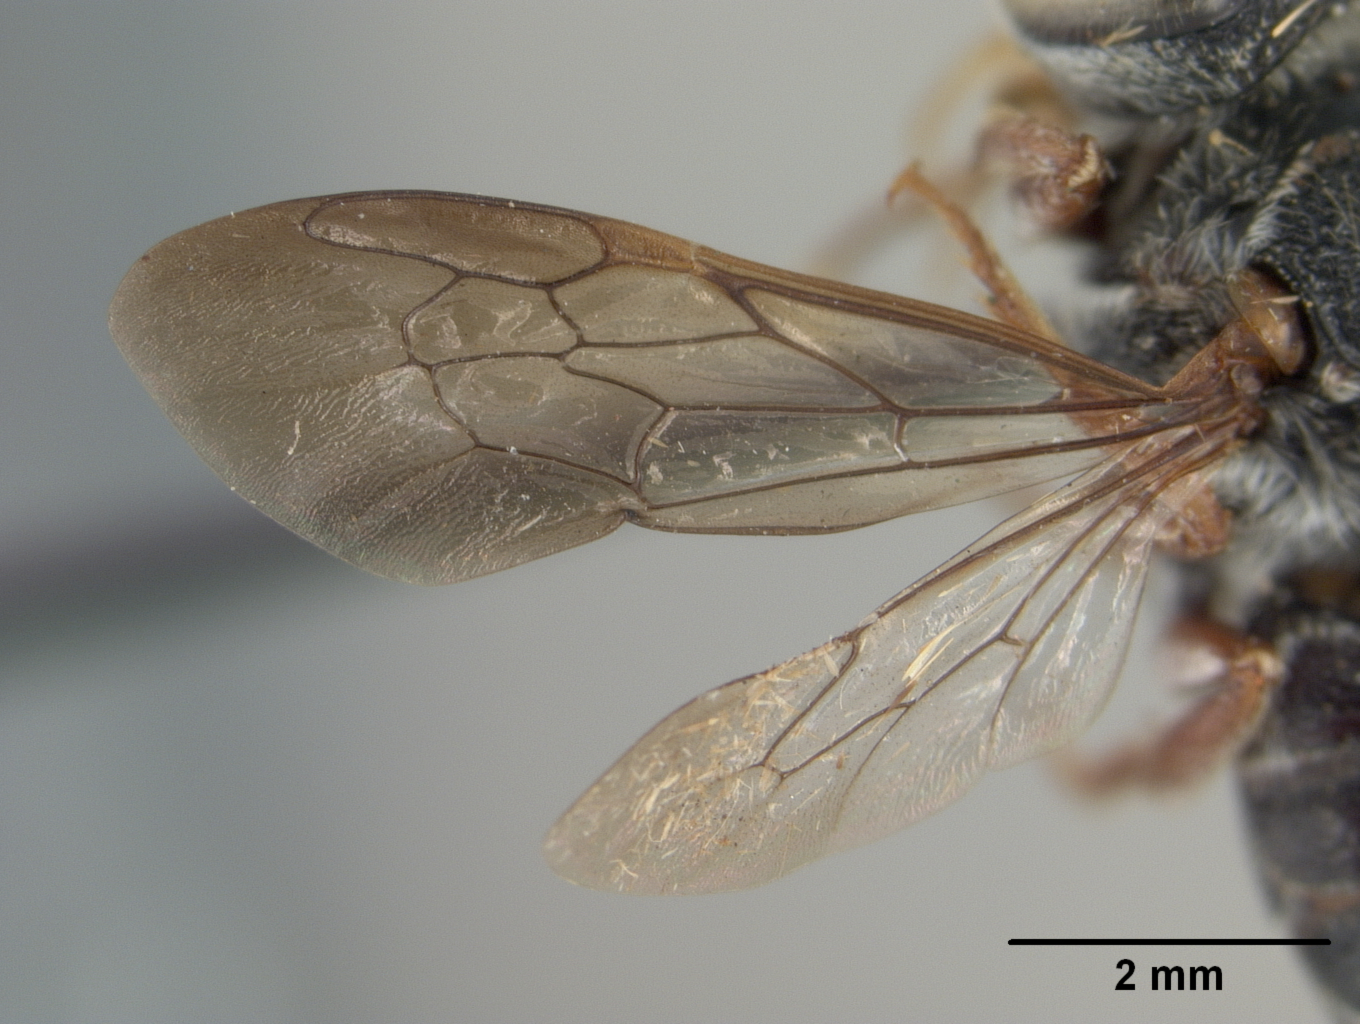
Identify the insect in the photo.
Coelioxys obtusiventris
